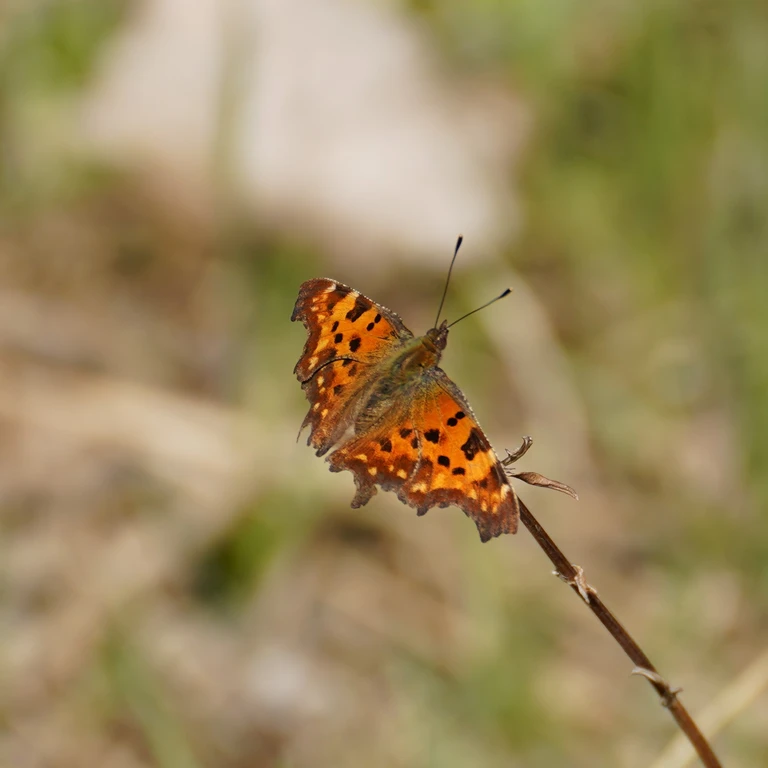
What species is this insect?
Polygonia c-album
